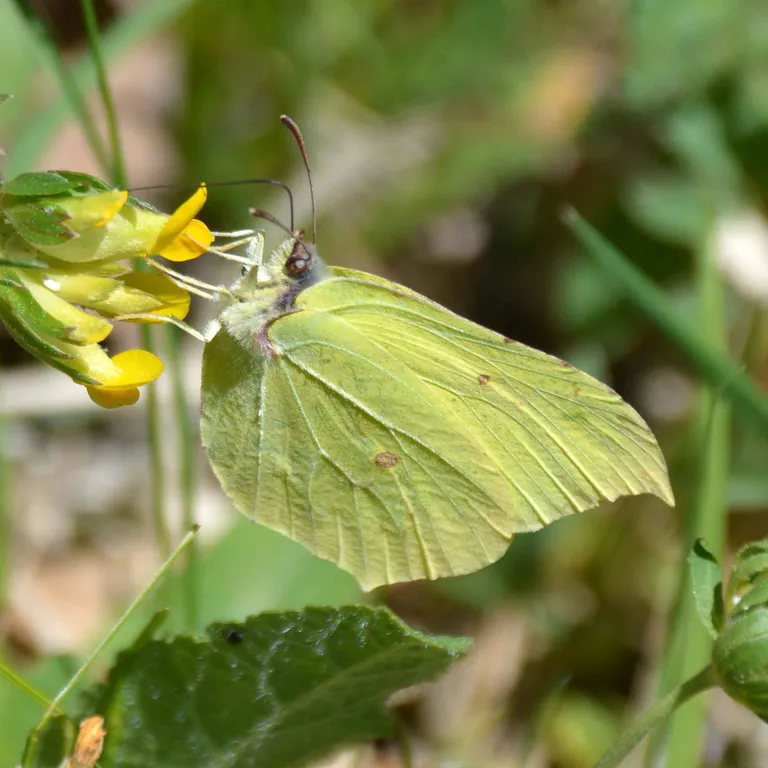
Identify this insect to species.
Gonepteryx rhamni
